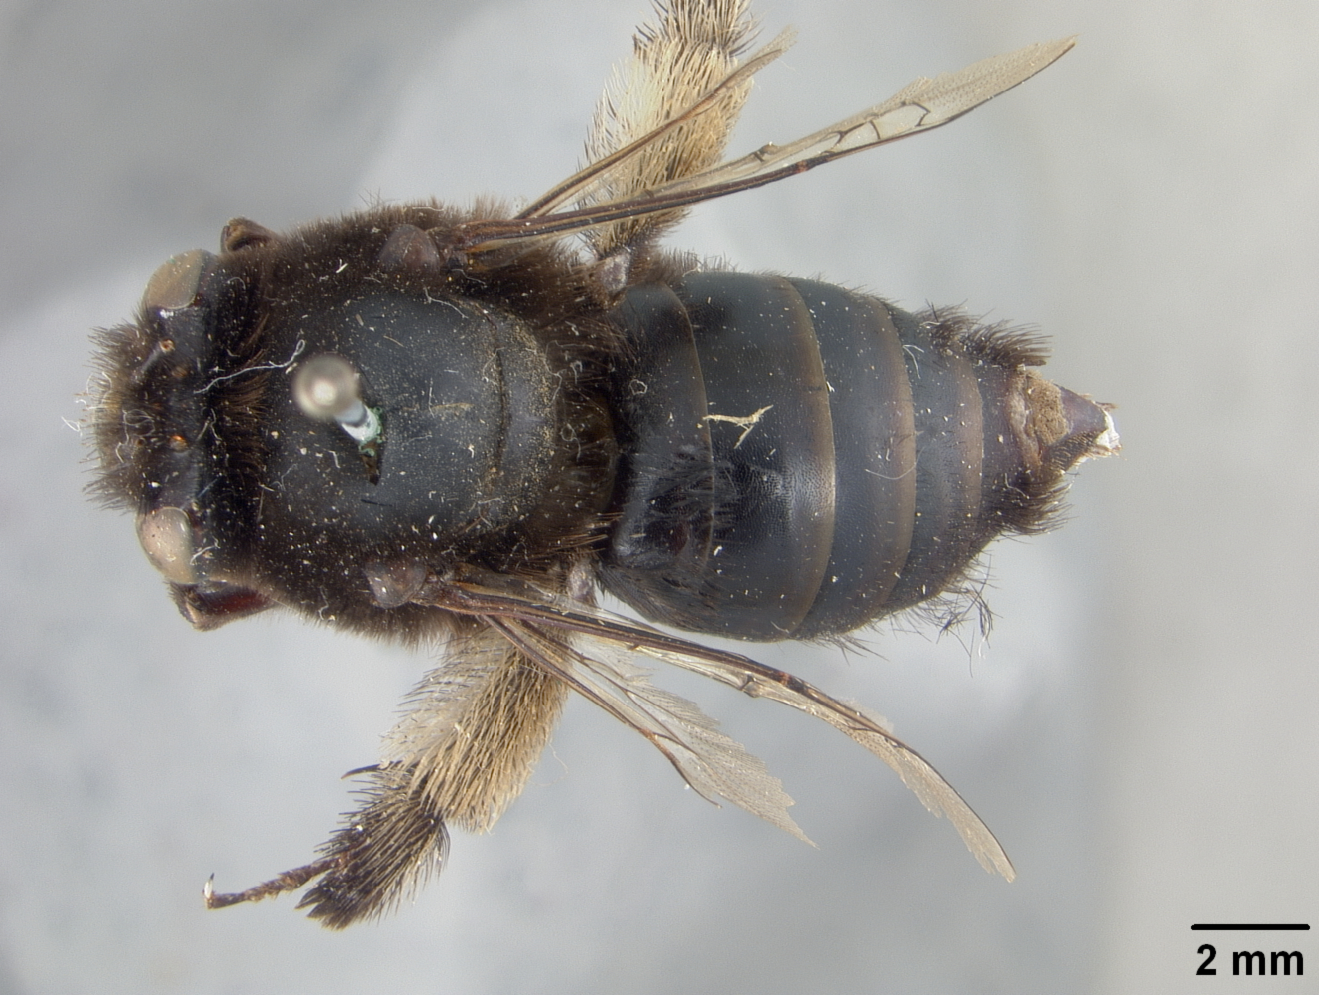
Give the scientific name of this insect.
Anthophora corvicolor
